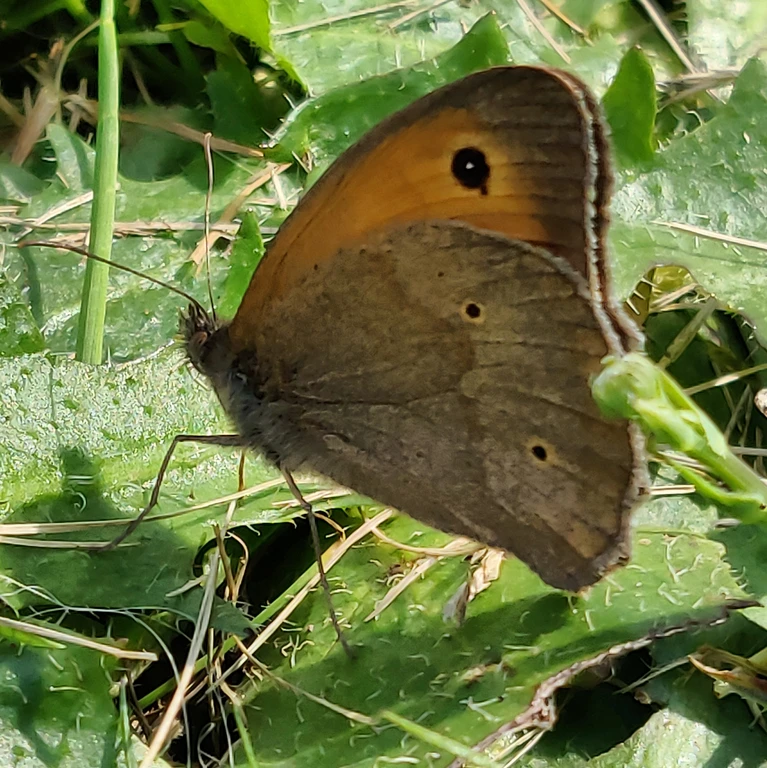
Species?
Maniola jurtina
